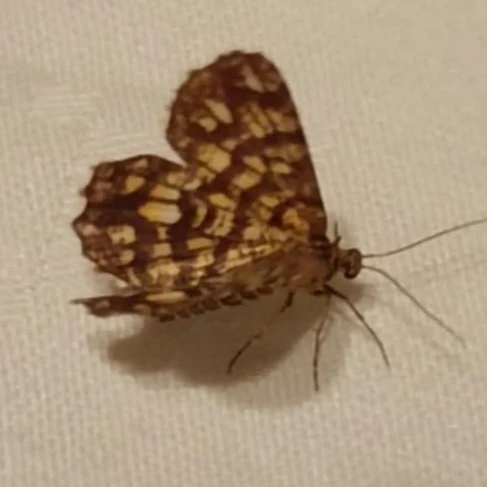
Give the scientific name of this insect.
Chiasmia clathrata
